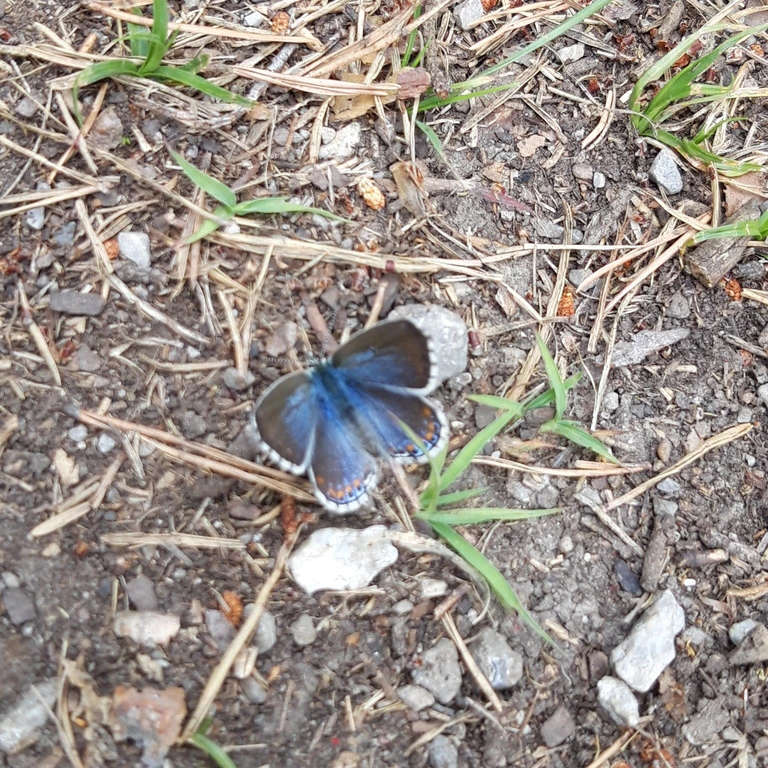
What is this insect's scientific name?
Lysandra bellargus
